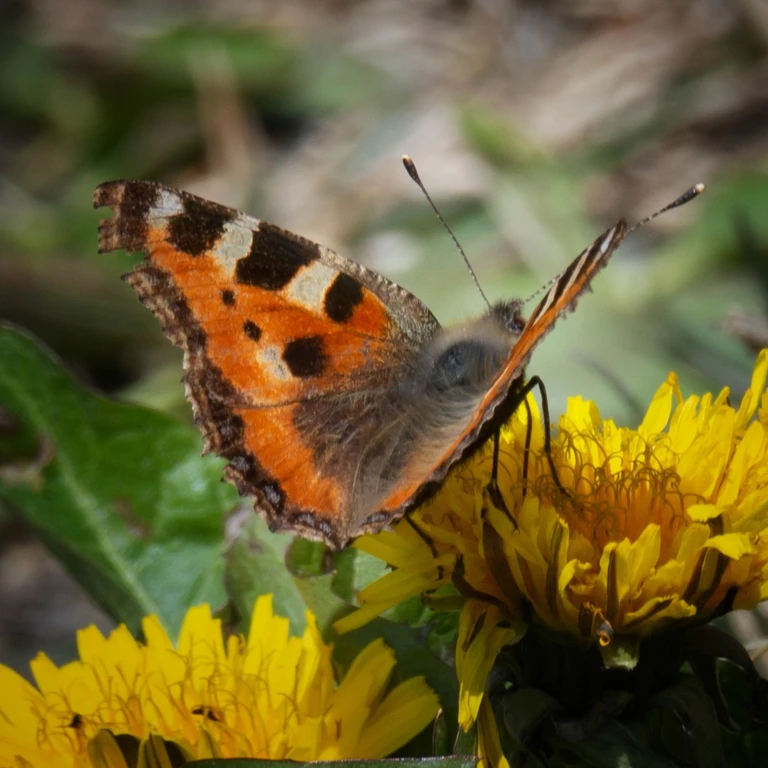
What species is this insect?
Aglais urticae
